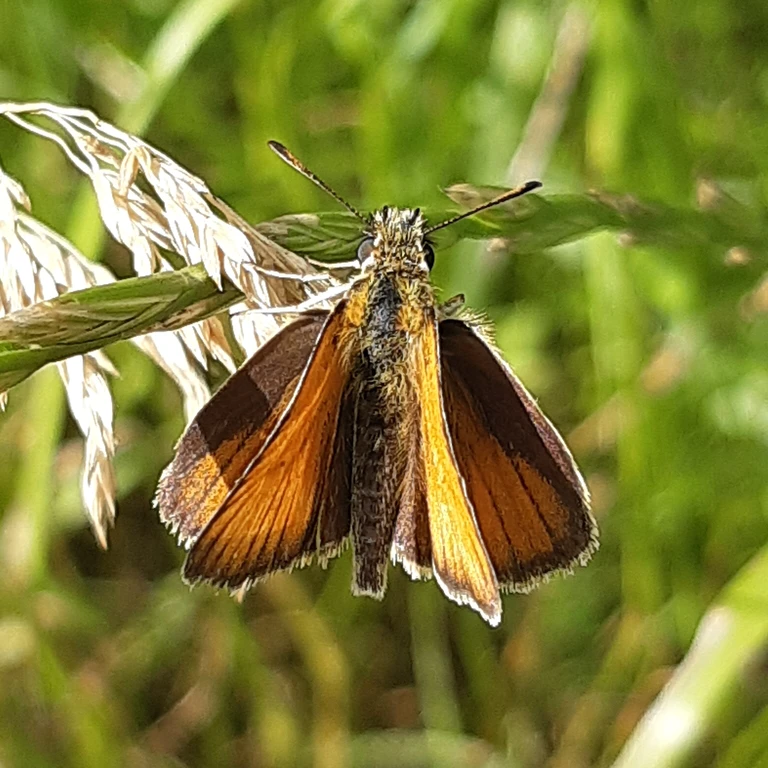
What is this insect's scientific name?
Thymelicus lineola
